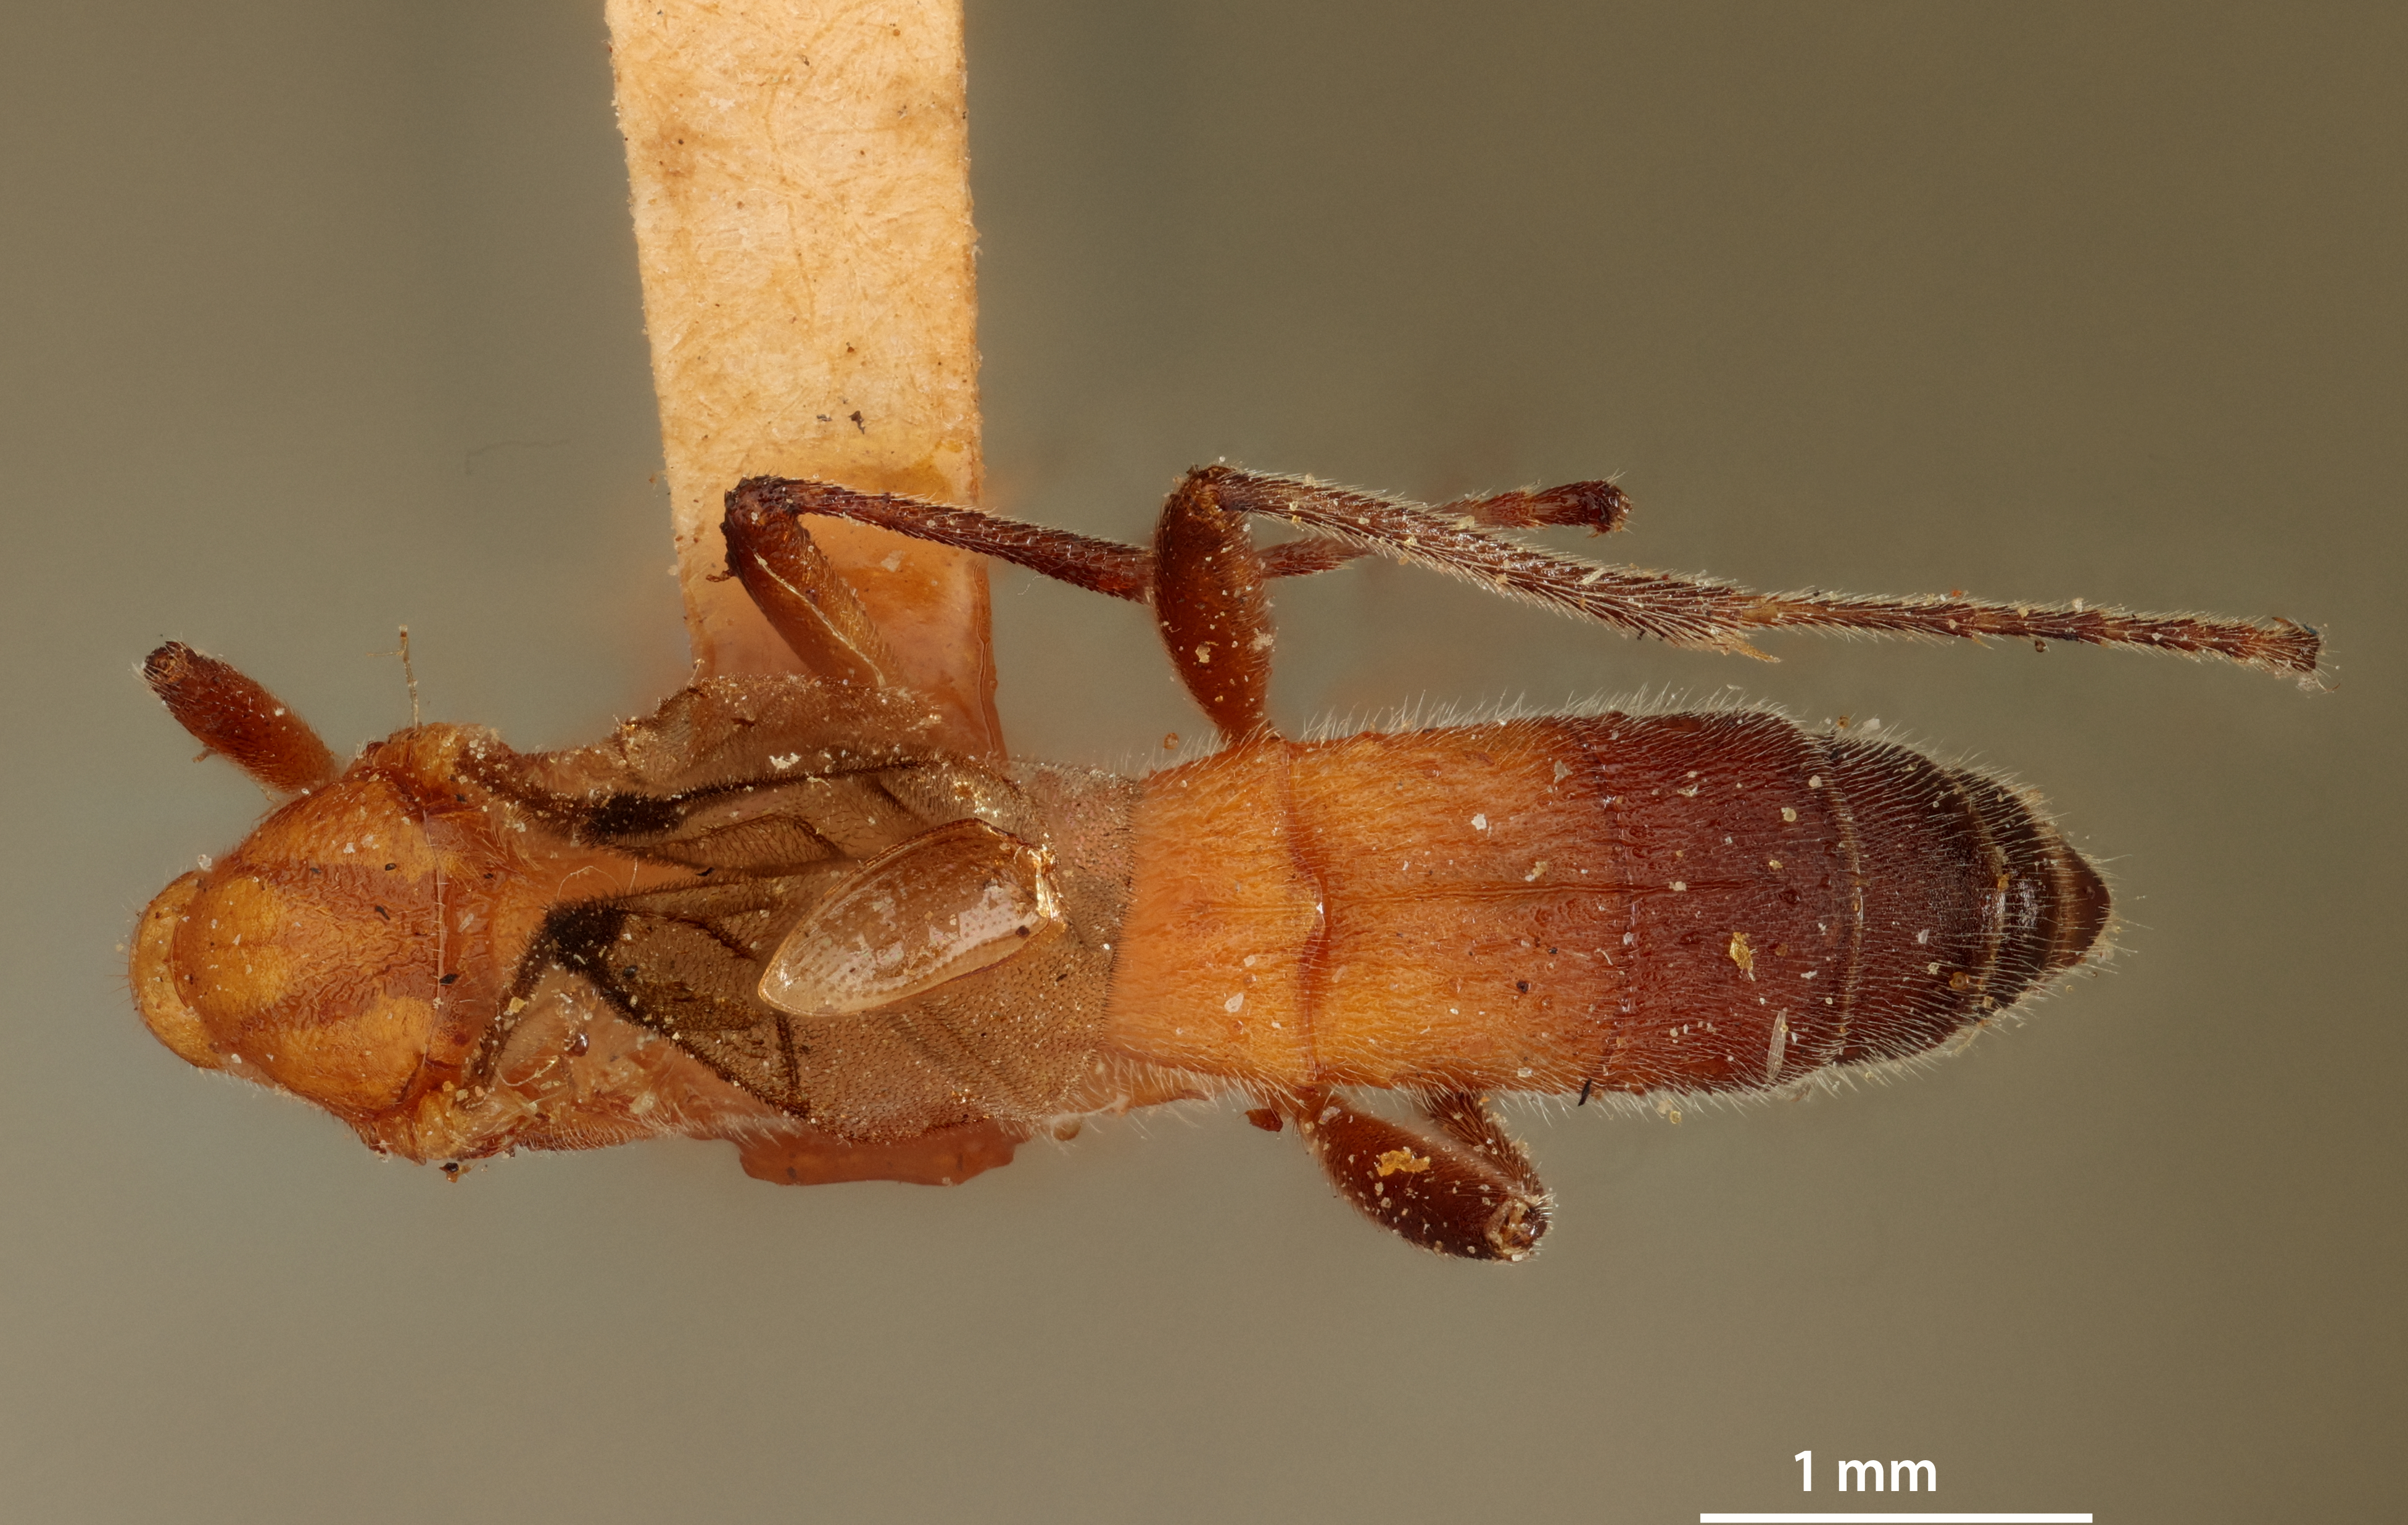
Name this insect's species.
Rhogas schultzei
